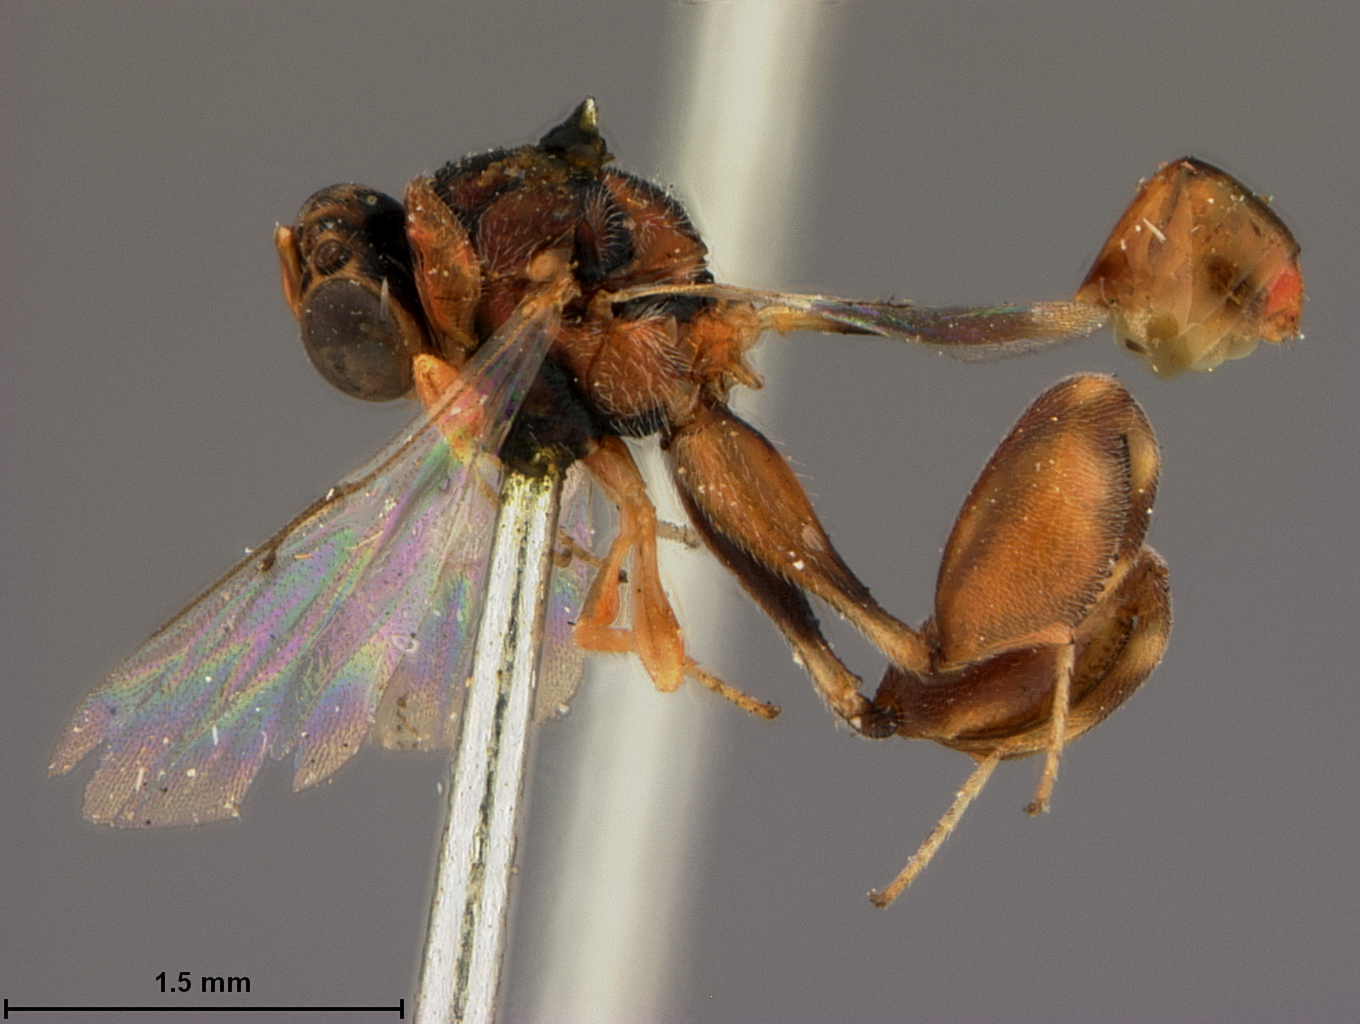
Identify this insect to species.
Mischosmicra kahlii
